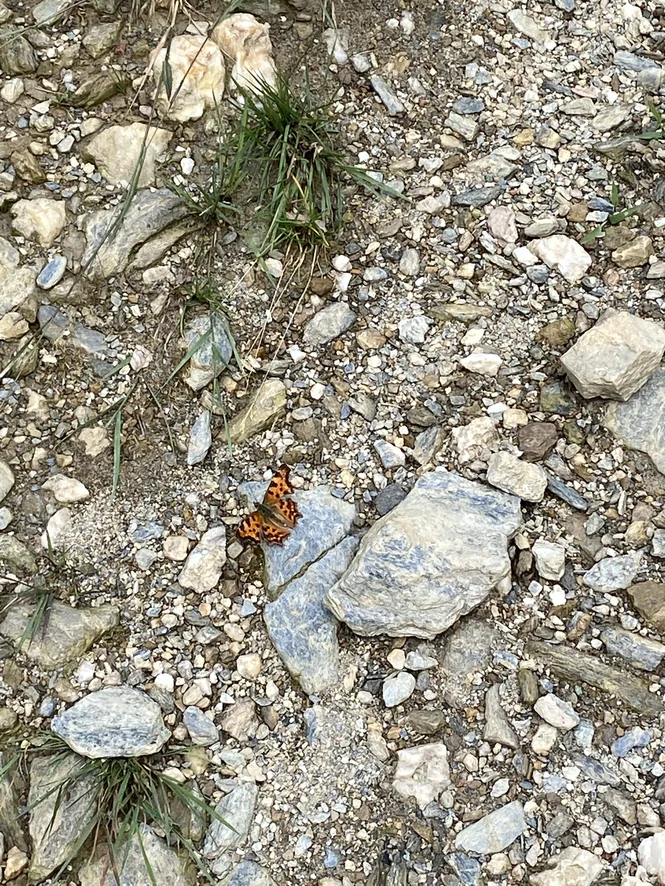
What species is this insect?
Polygonia c-album
